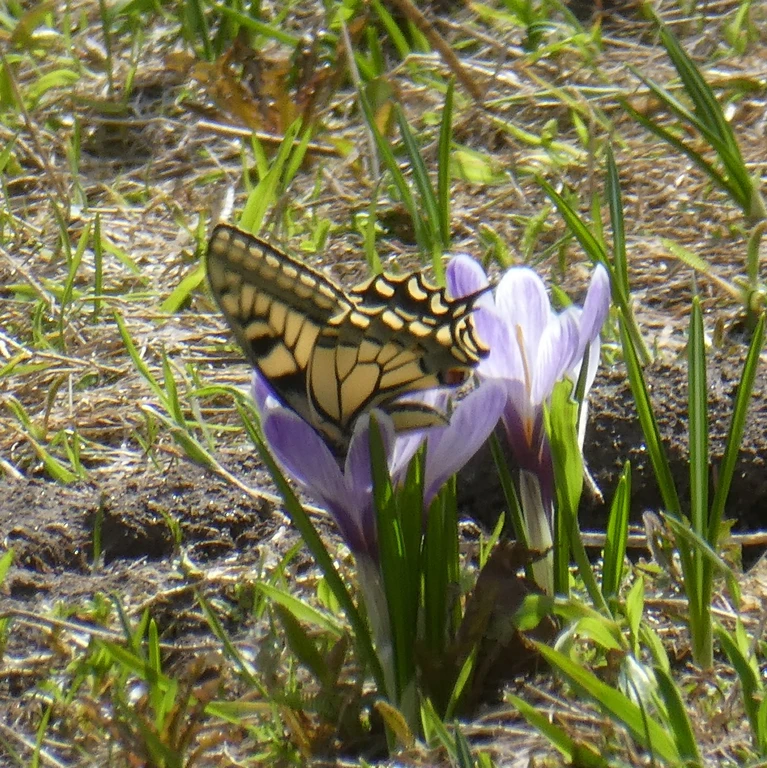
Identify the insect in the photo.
Papilio machaon
